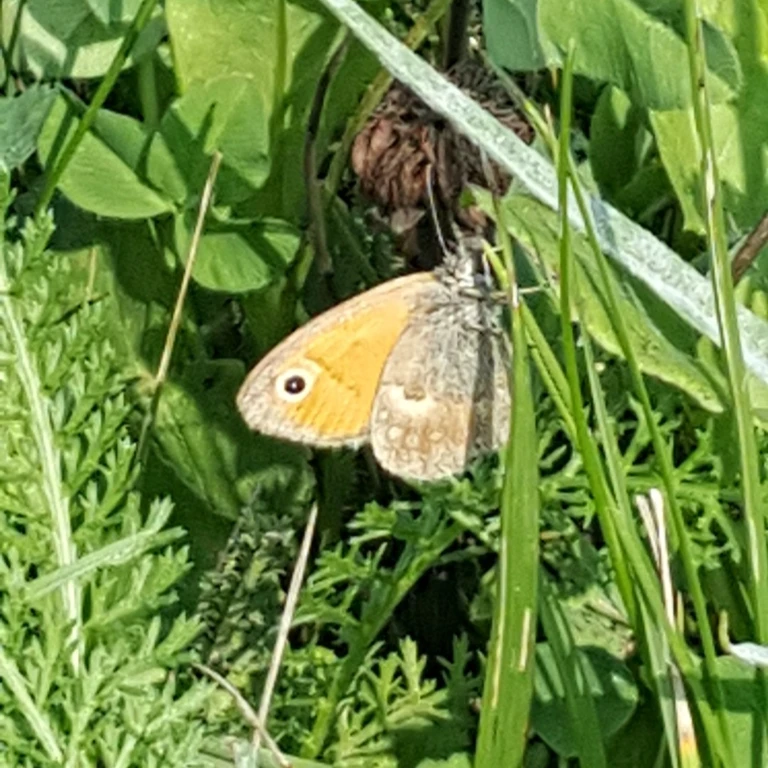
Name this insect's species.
Coenonympha pamphilus
